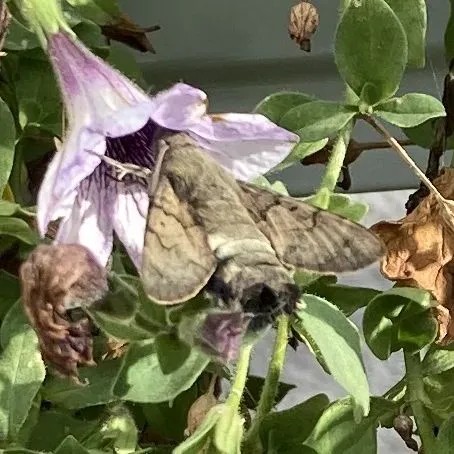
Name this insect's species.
Macroglossum stellatarum
